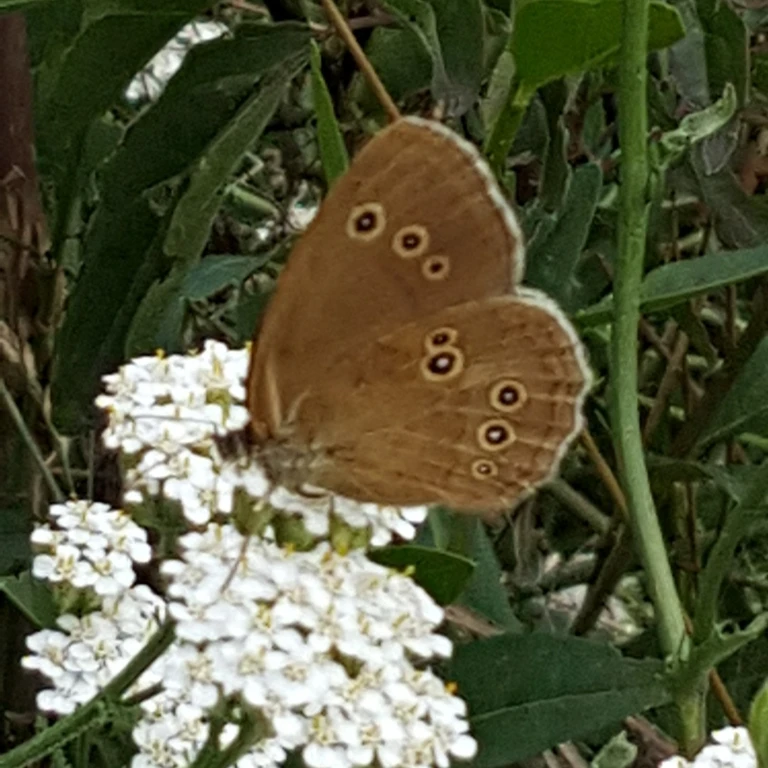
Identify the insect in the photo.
Aphantopus hyperantus
